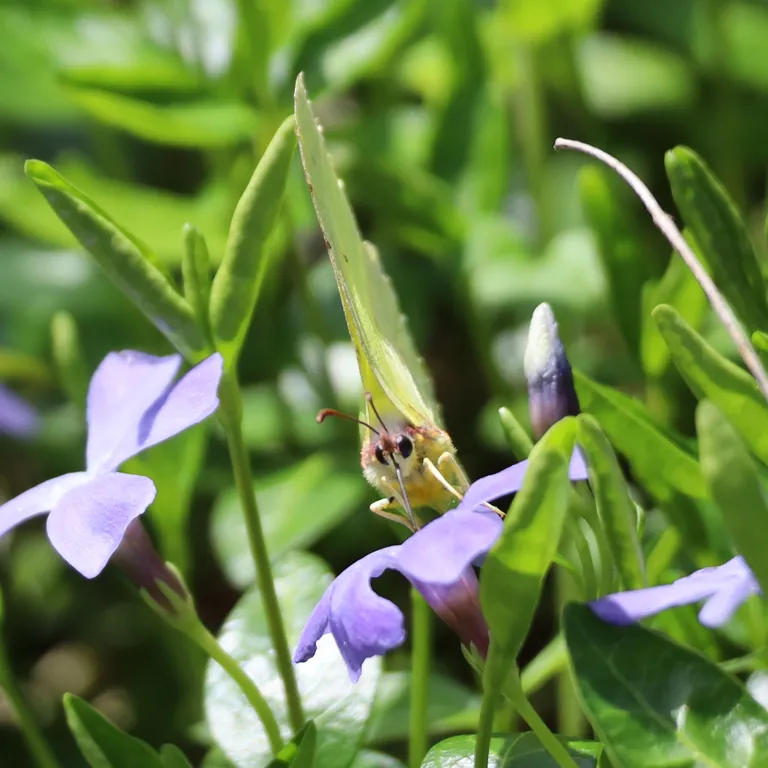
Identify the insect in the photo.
Gonepteryx rhamni
